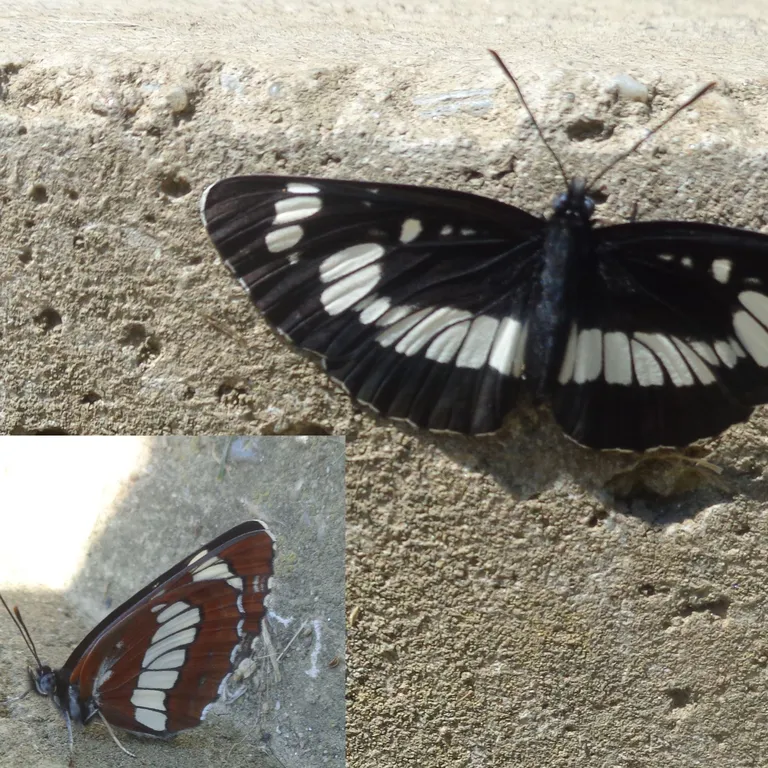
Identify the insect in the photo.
Neptis rivularis
